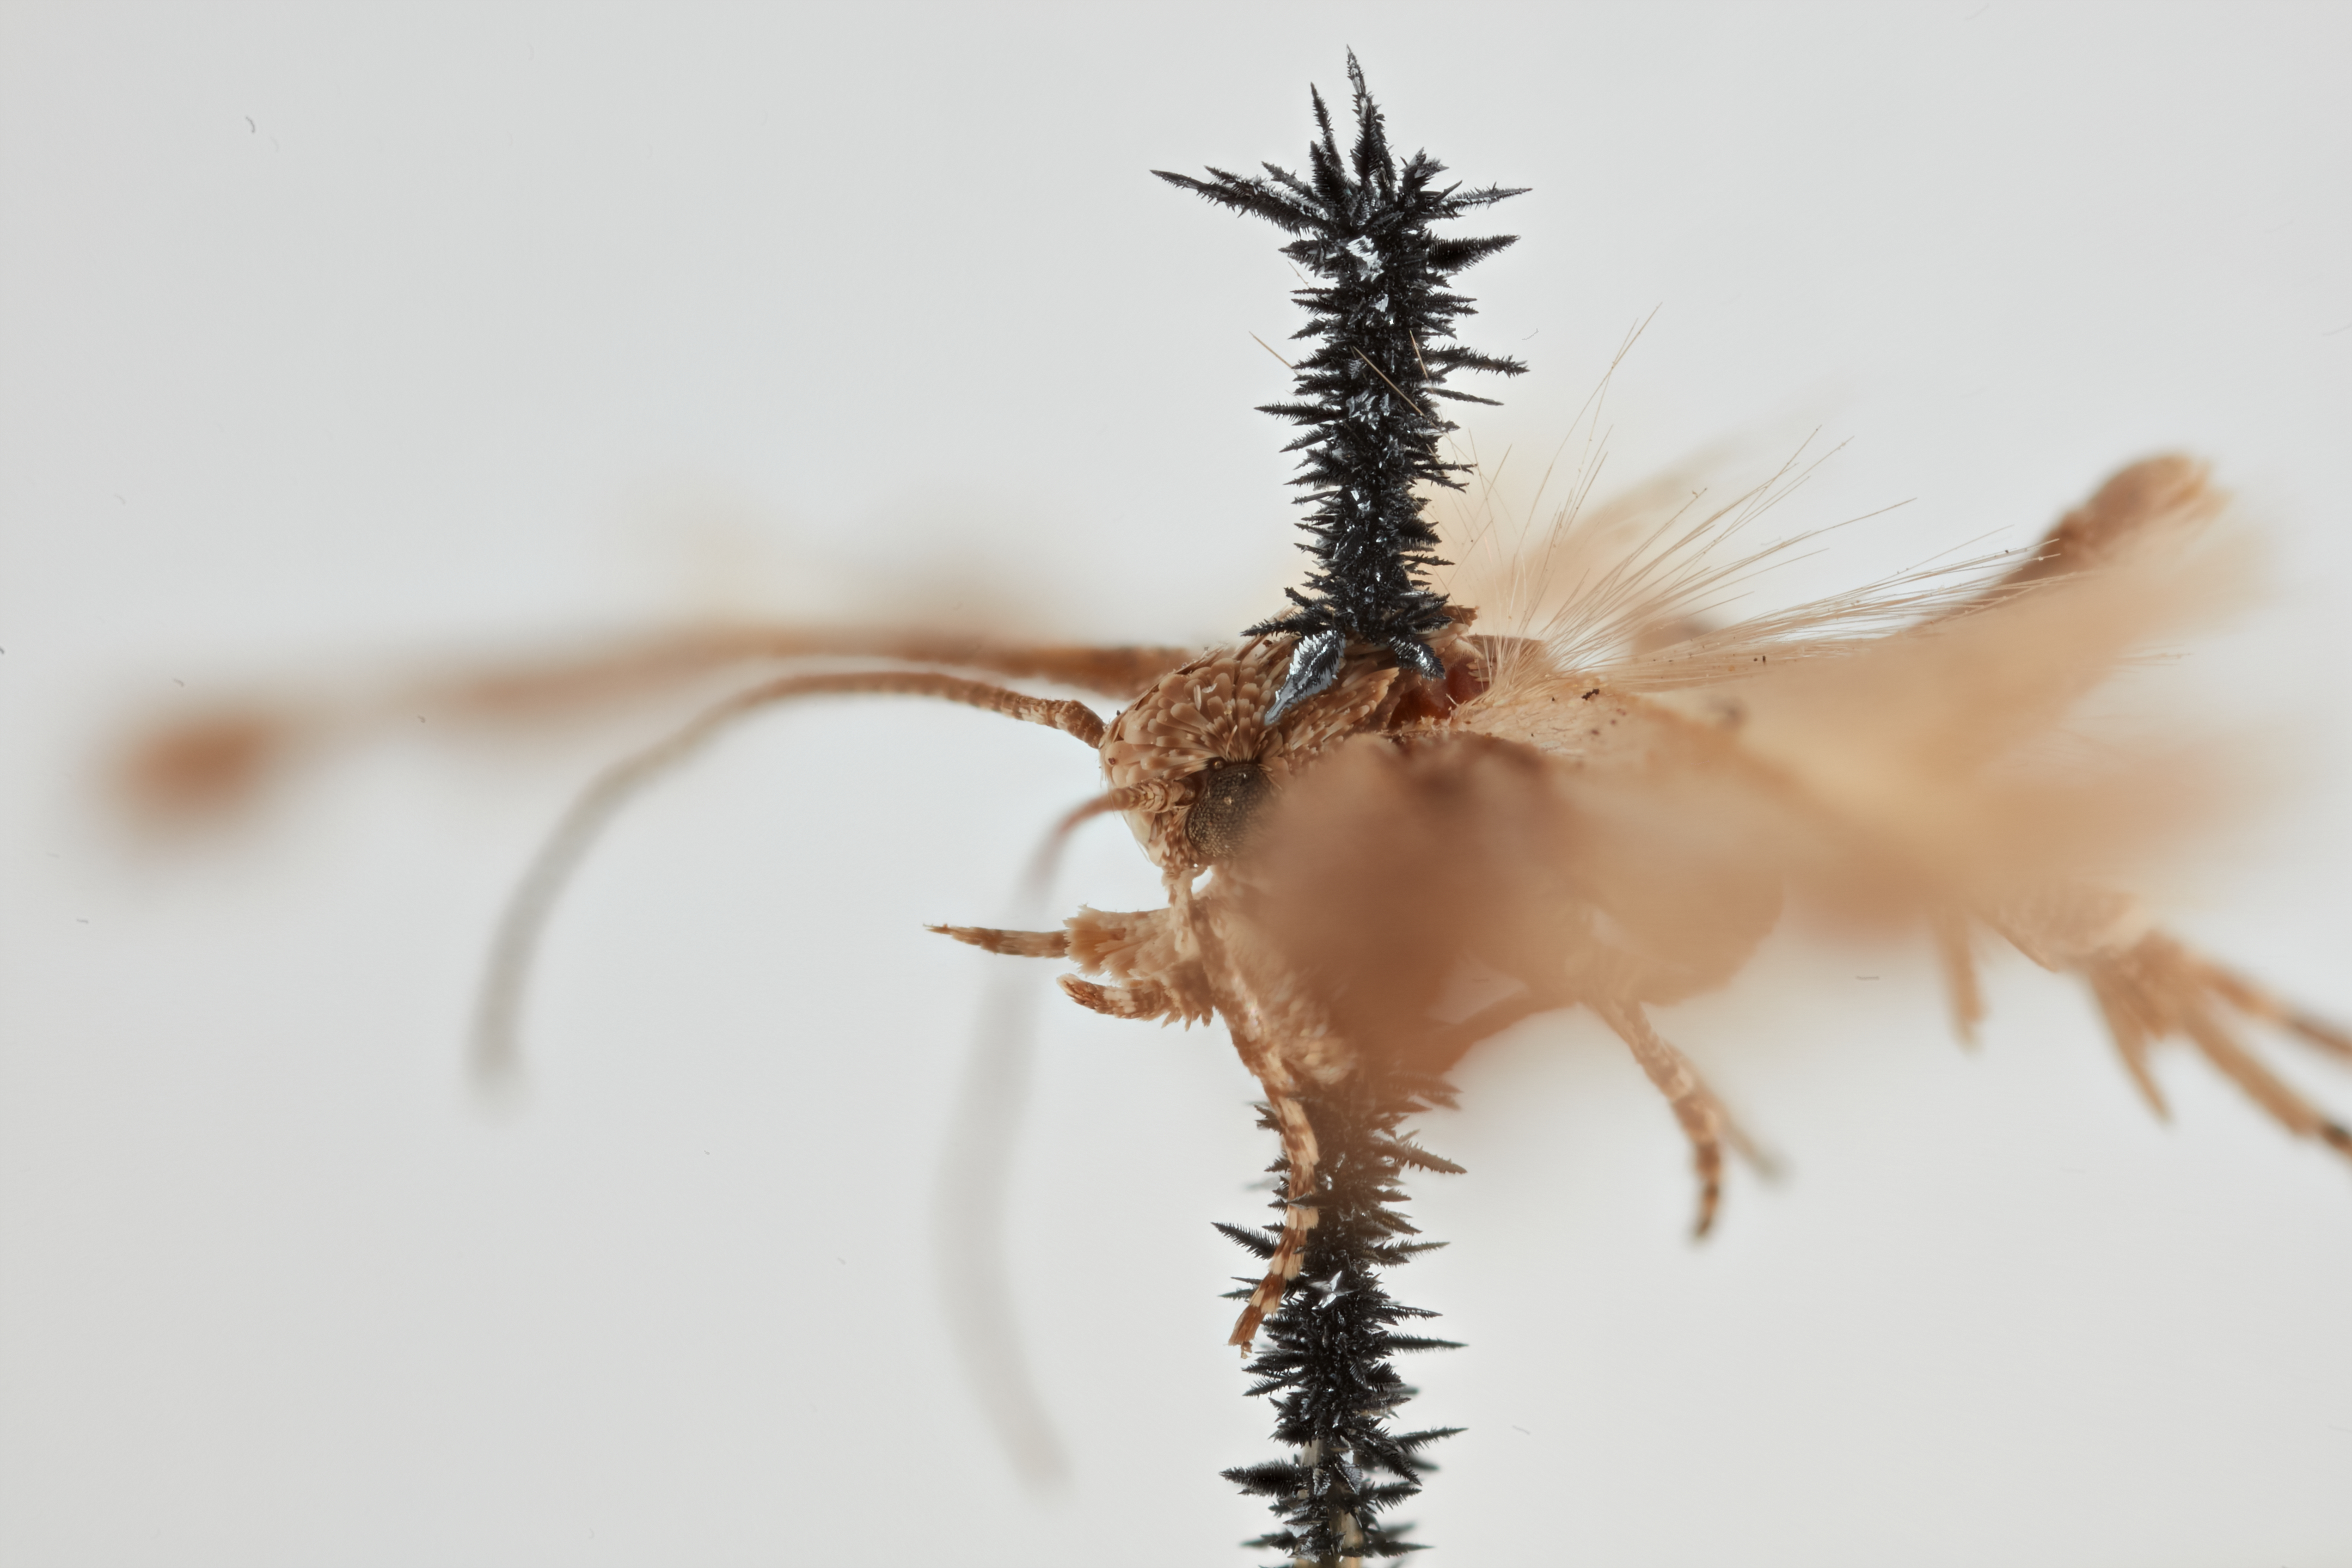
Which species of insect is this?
Scrobipalpula psilella
